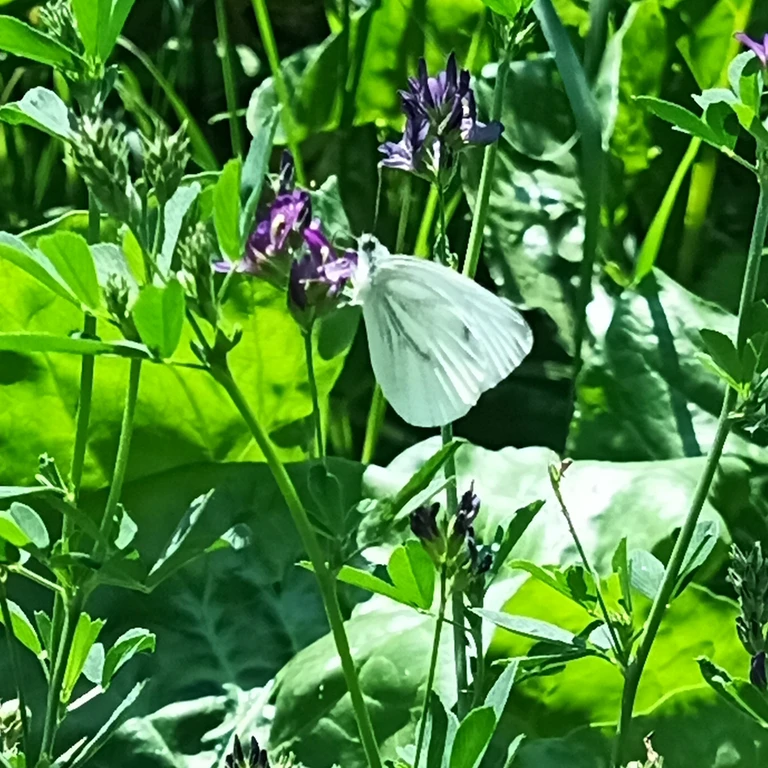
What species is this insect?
Pieris napi
